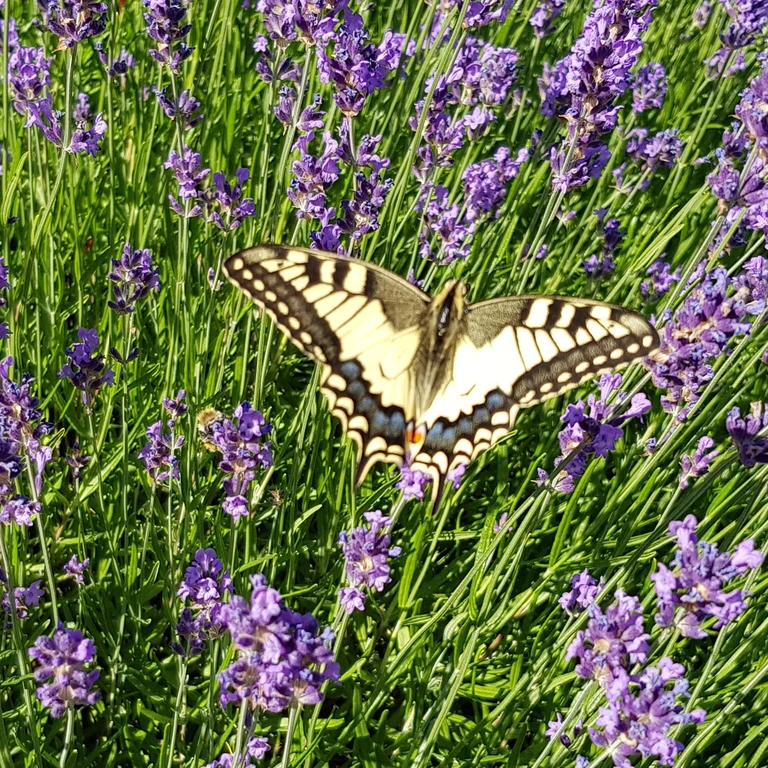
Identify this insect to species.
Papilio machaon
